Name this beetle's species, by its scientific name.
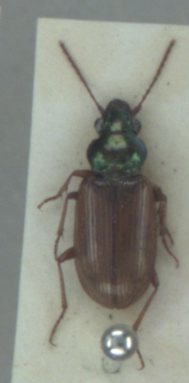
Pogonus luridipennis
